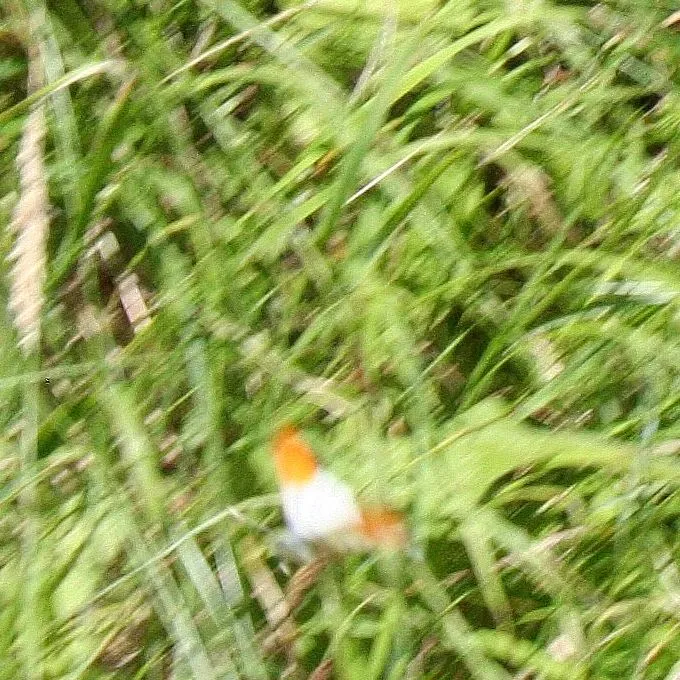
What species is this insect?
Anthocharis cardamines
